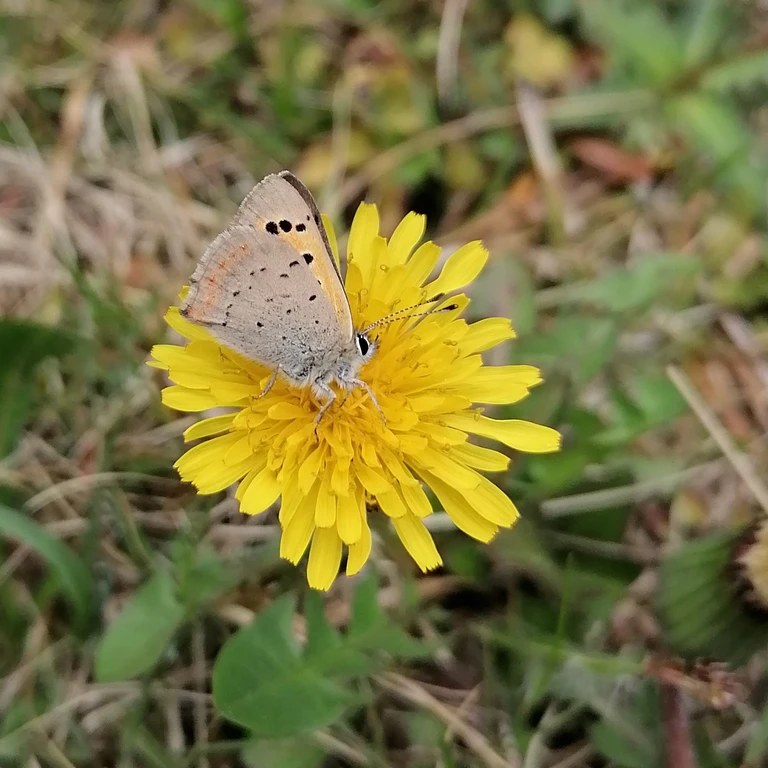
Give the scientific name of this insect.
Lycaena phlaeas
